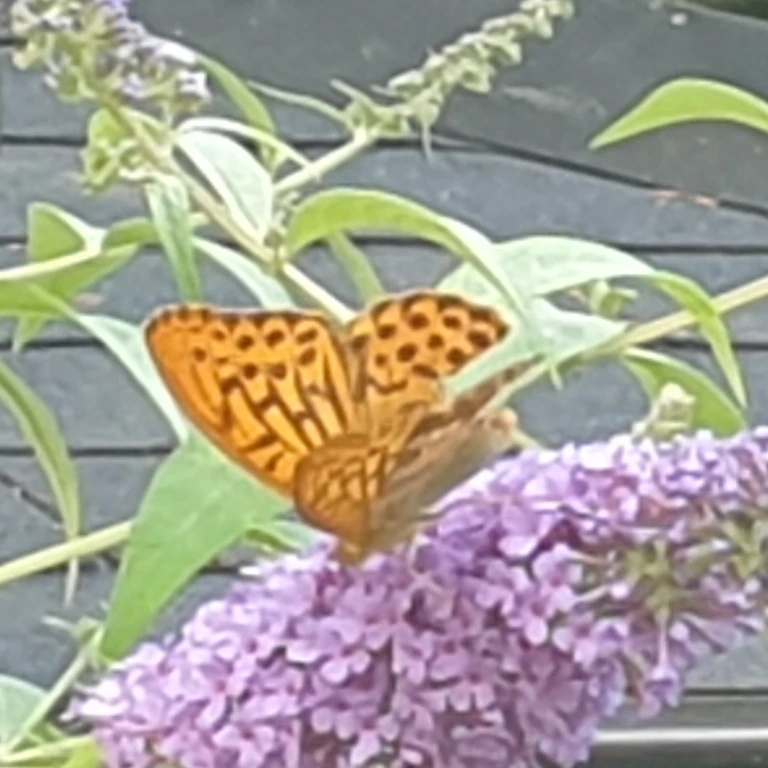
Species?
Argynnis paphia
